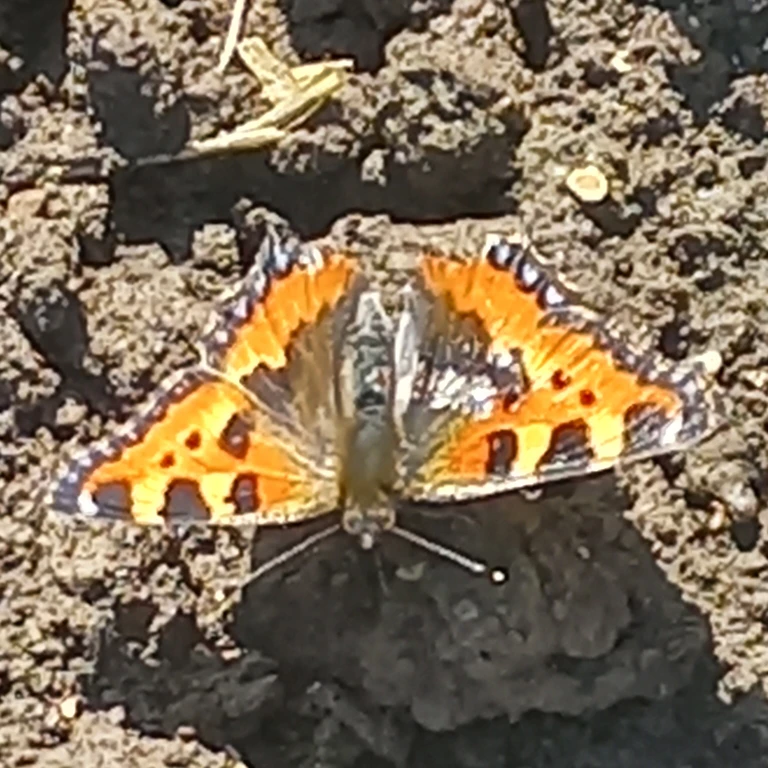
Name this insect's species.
Aglais urticae
